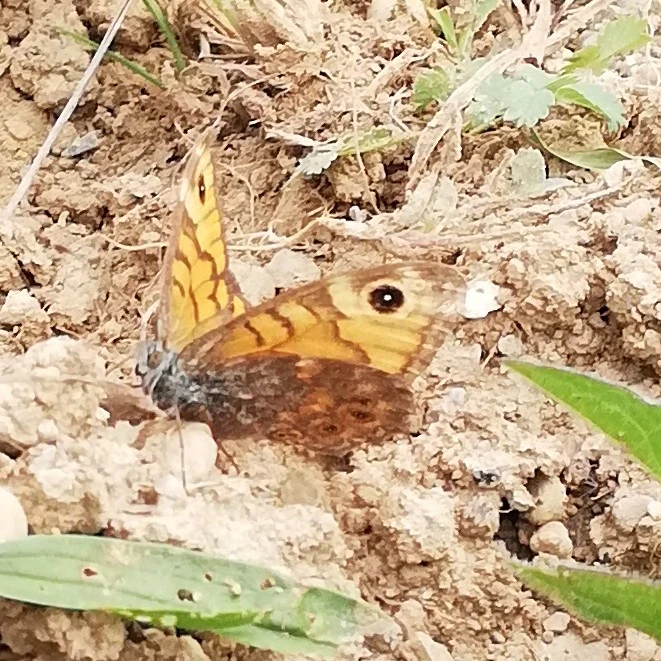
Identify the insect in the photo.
Lasiommata megera (also Pararge megera)
